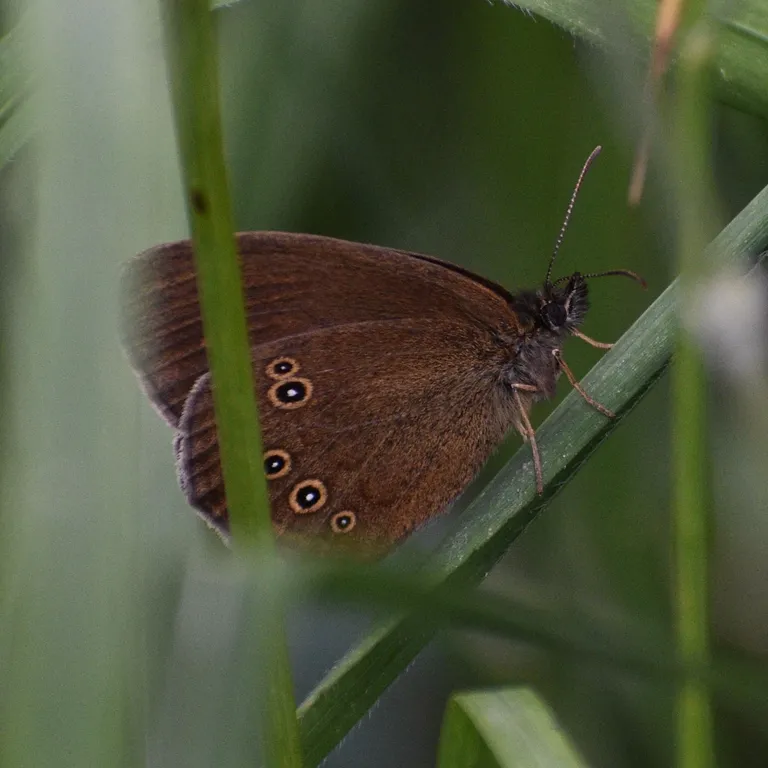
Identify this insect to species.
Aphantopus hyperantus
